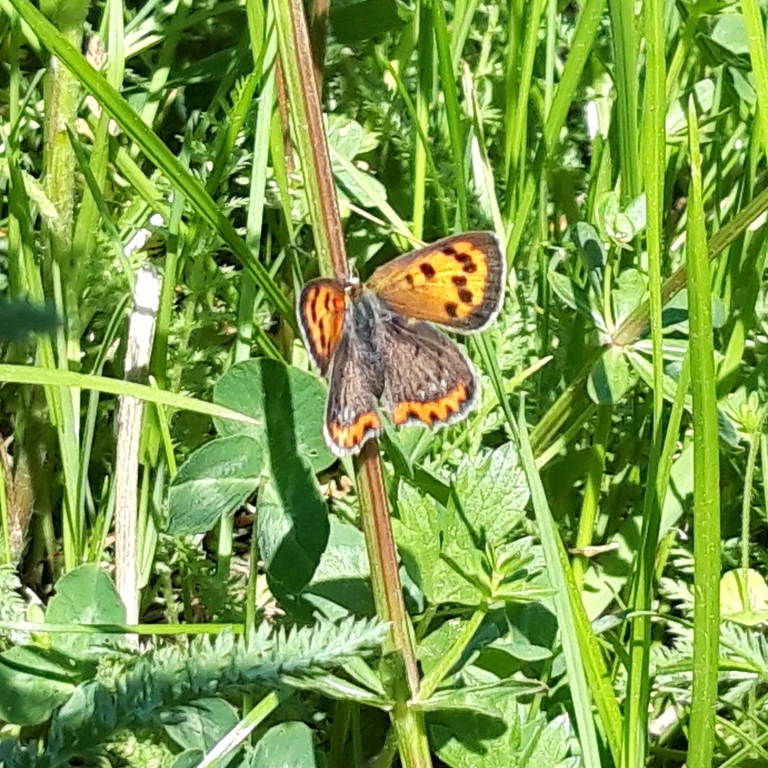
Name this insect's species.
Lycaena phlaeas
